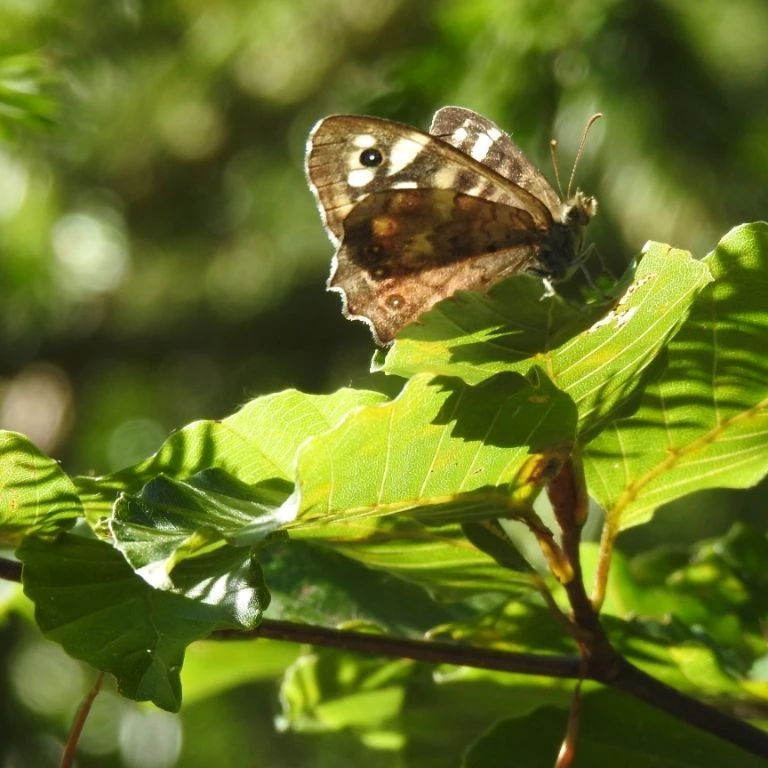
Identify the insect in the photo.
Pararge aegeria
